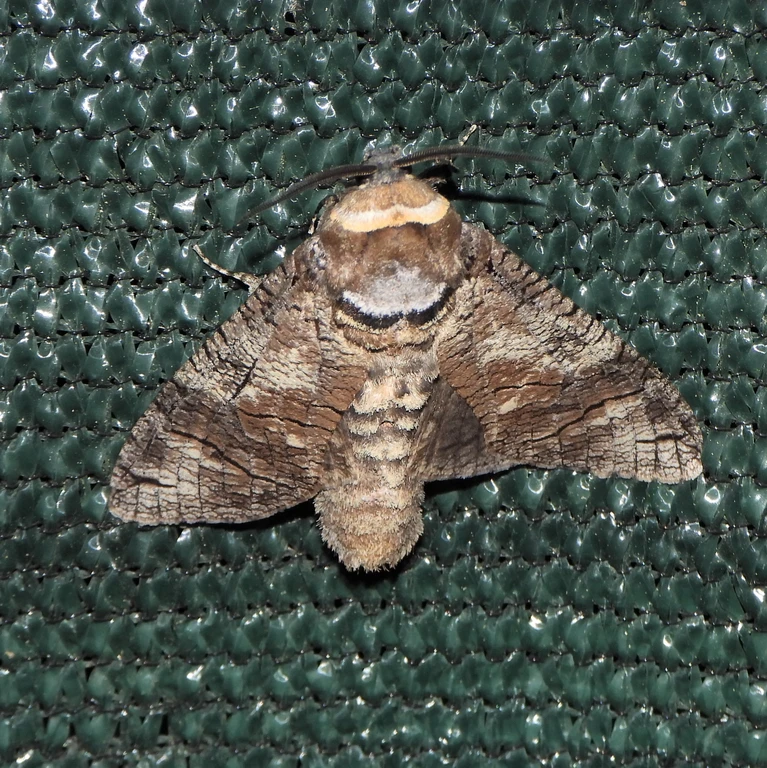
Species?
Cossus cossus
